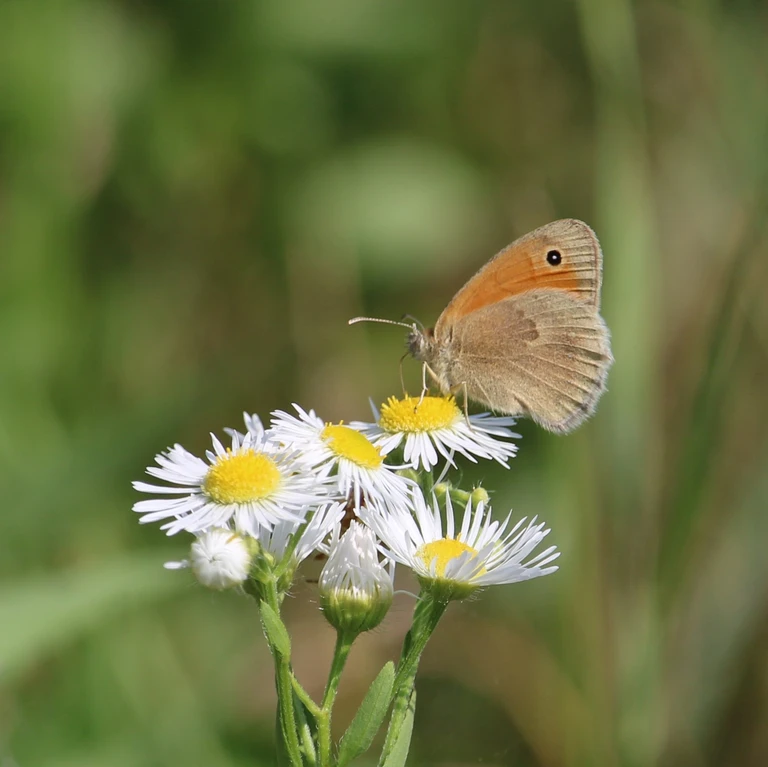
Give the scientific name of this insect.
Coenonympha pamphilus
